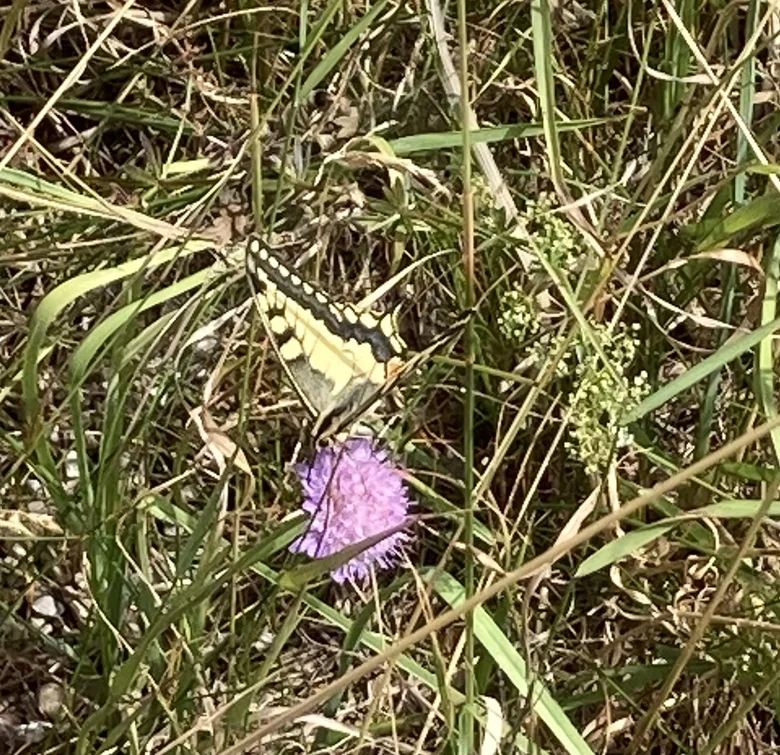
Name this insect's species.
Papilio machaon
